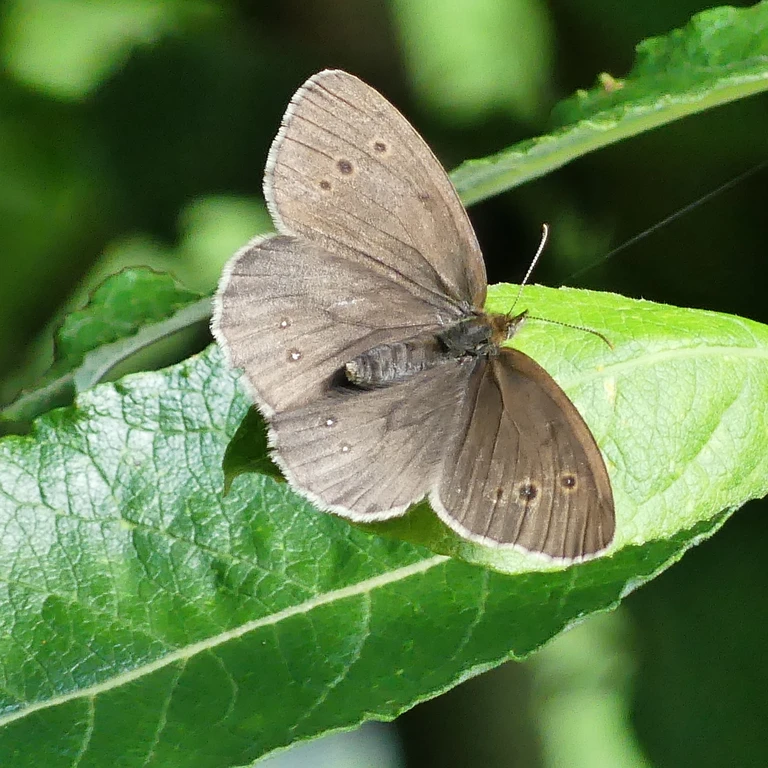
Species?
Aphantopus hyperantus
